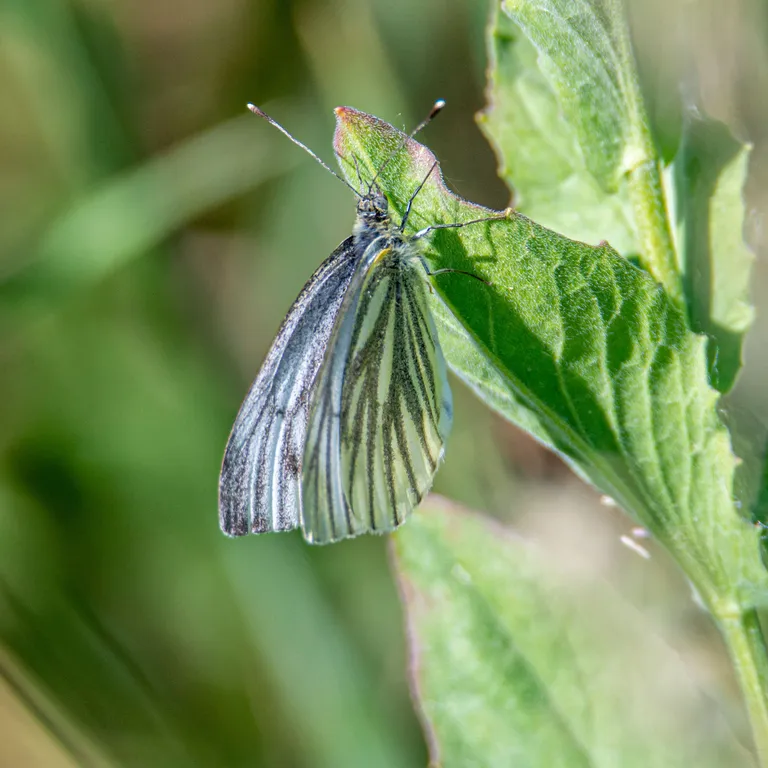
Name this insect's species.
Pieris napi
